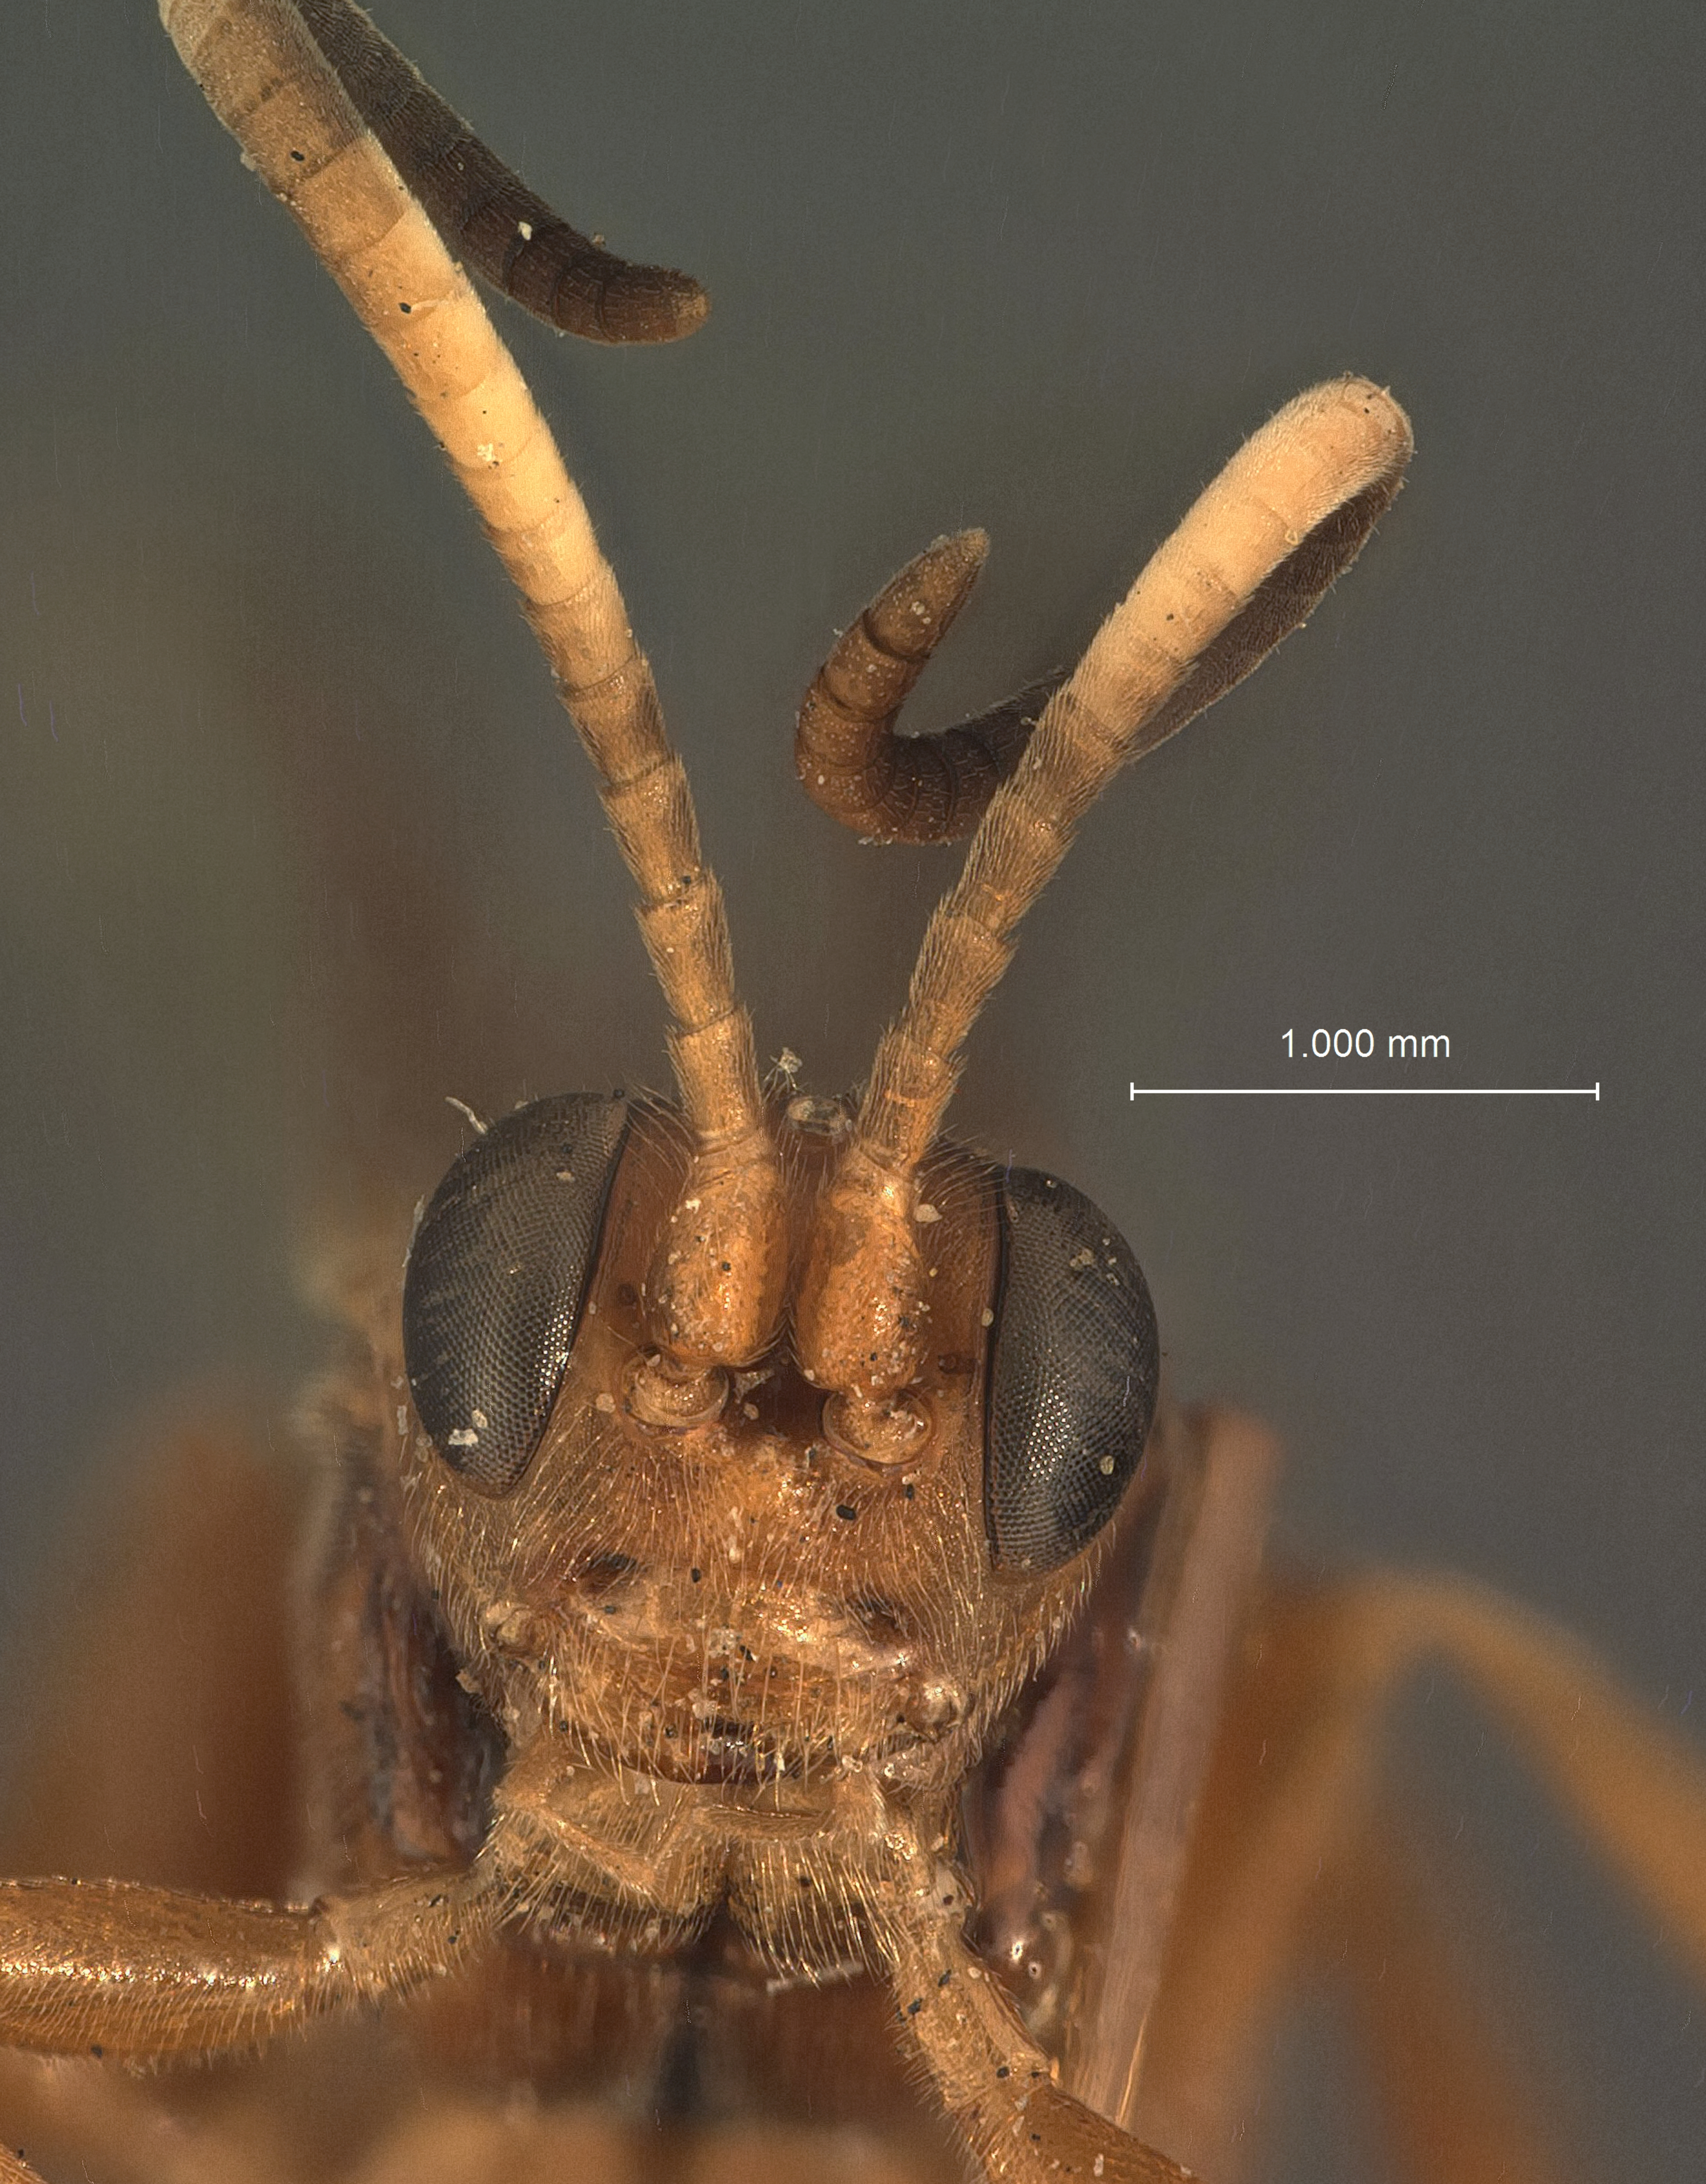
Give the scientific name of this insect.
Aptesis ferrugineus
